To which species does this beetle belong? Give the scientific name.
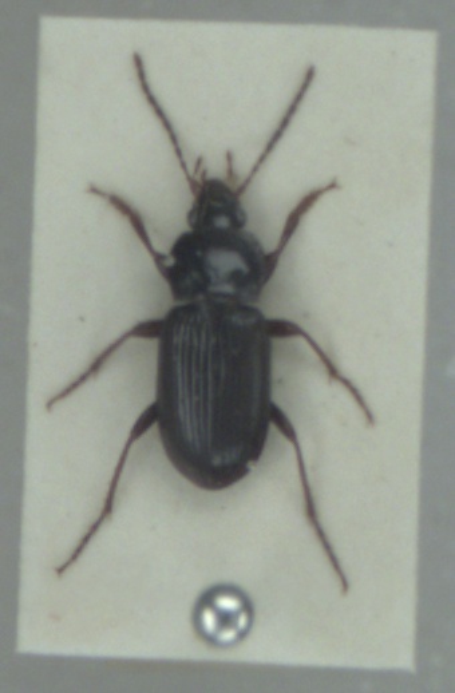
Pterostichus vernalis
